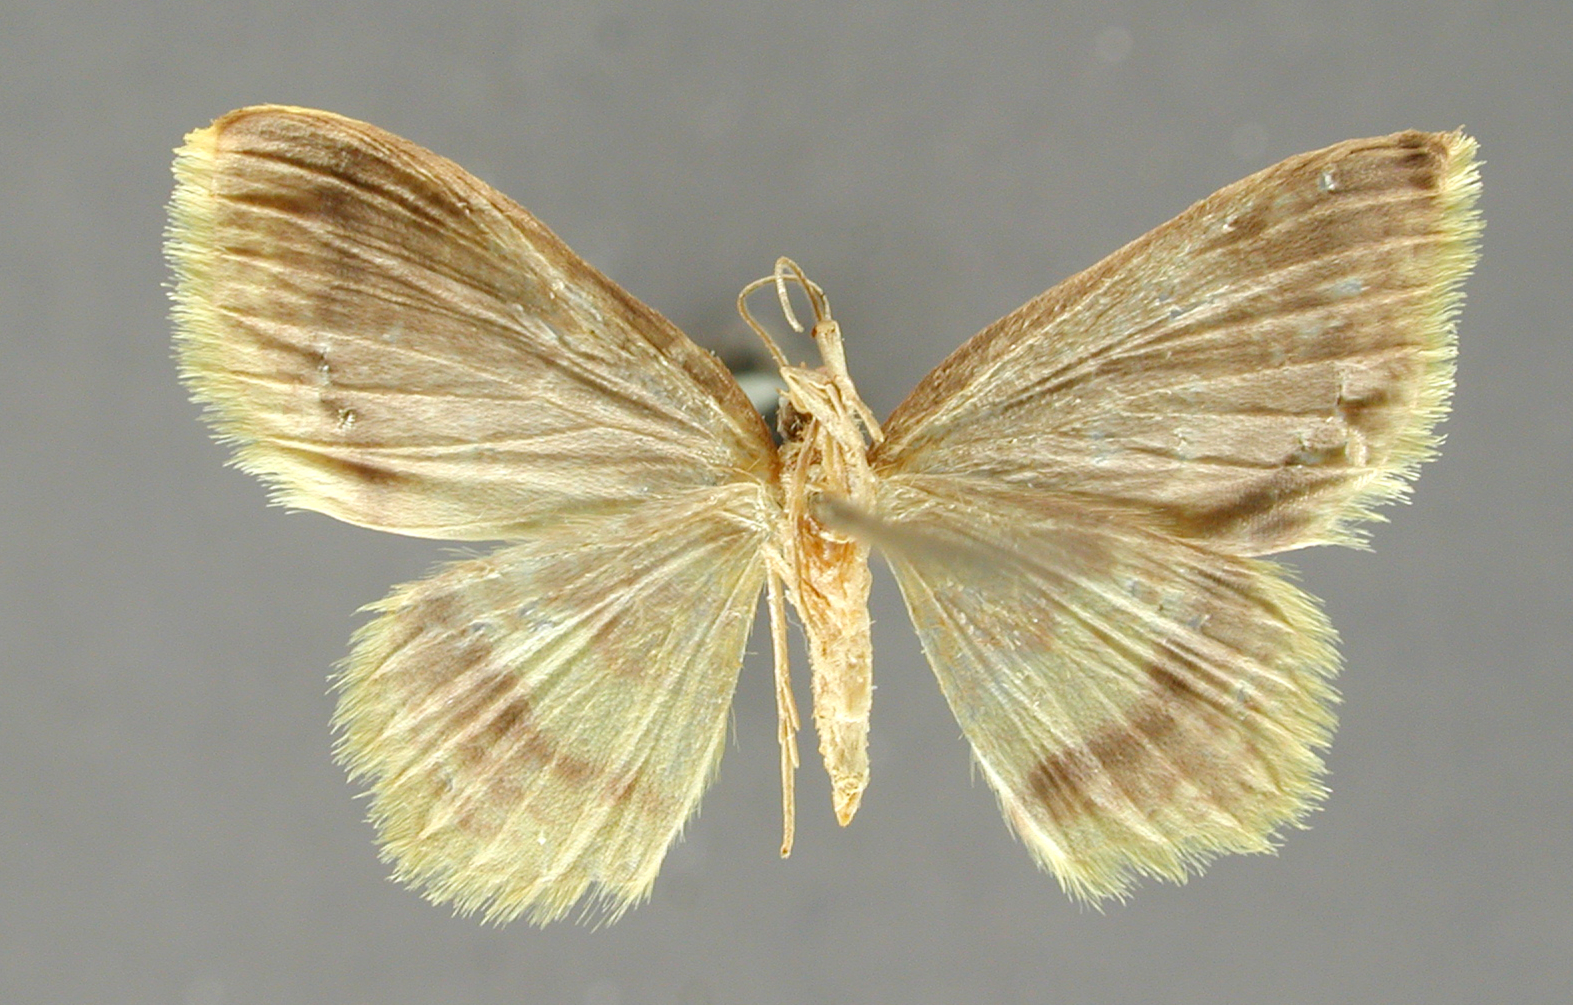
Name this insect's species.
Cambogia lilacea
